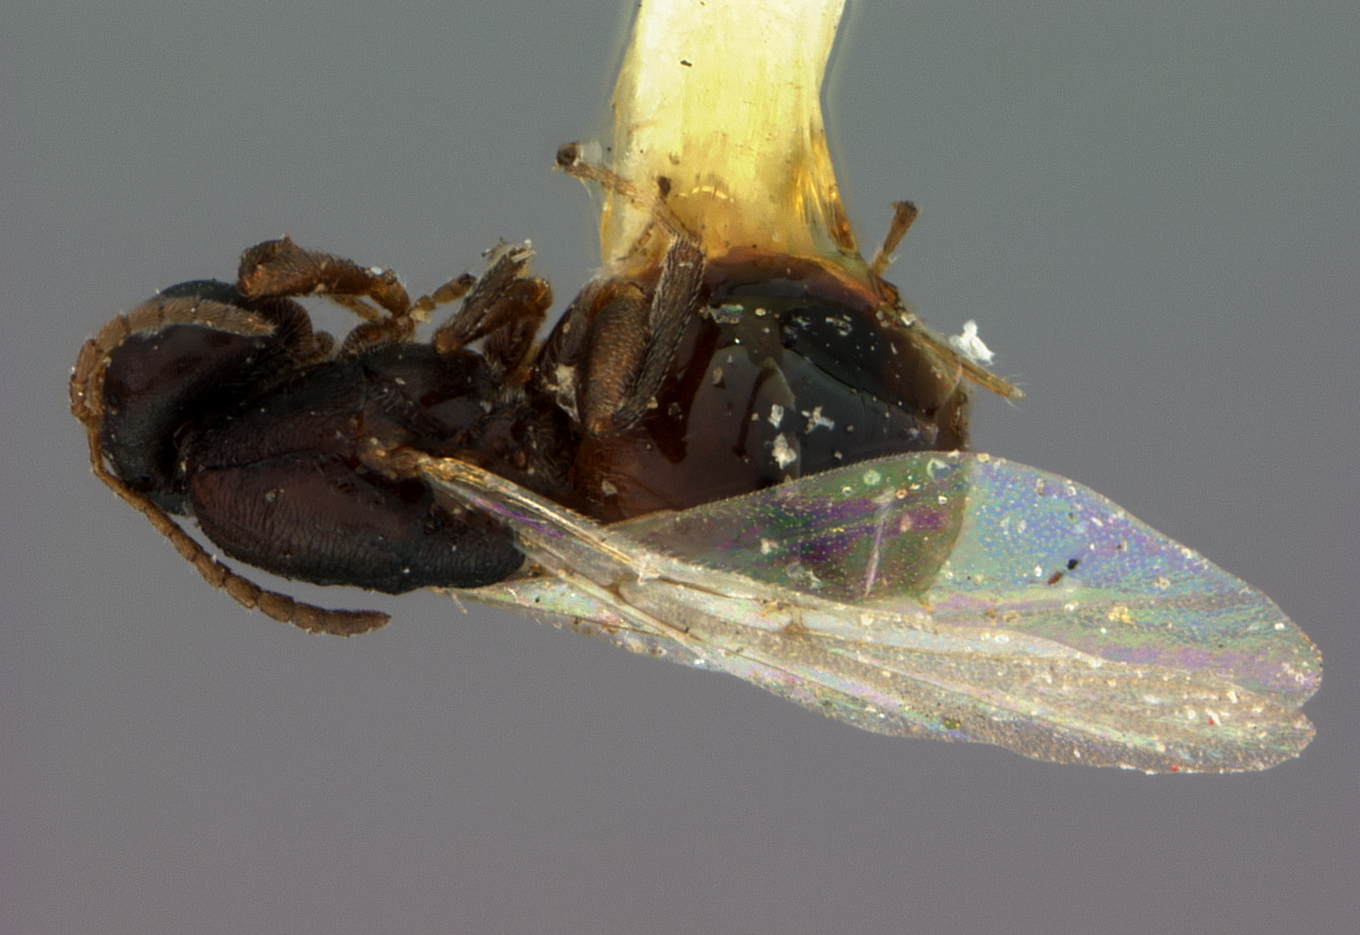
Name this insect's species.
Bassettia gemmae
